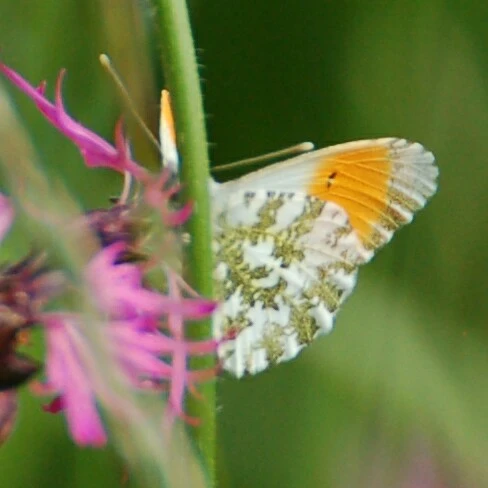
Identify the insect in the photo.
Anthocharis cardamines
